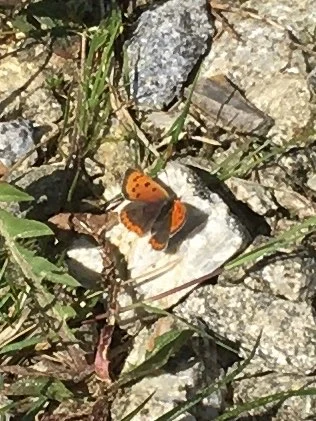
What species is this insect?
Lycaena phlaeas
